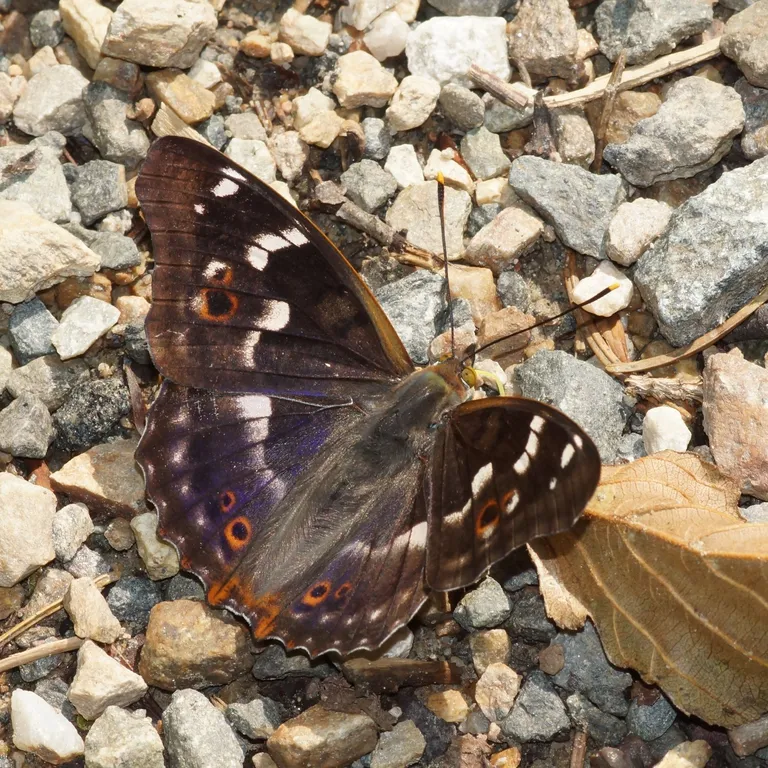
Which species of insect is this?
Apatura ilia
